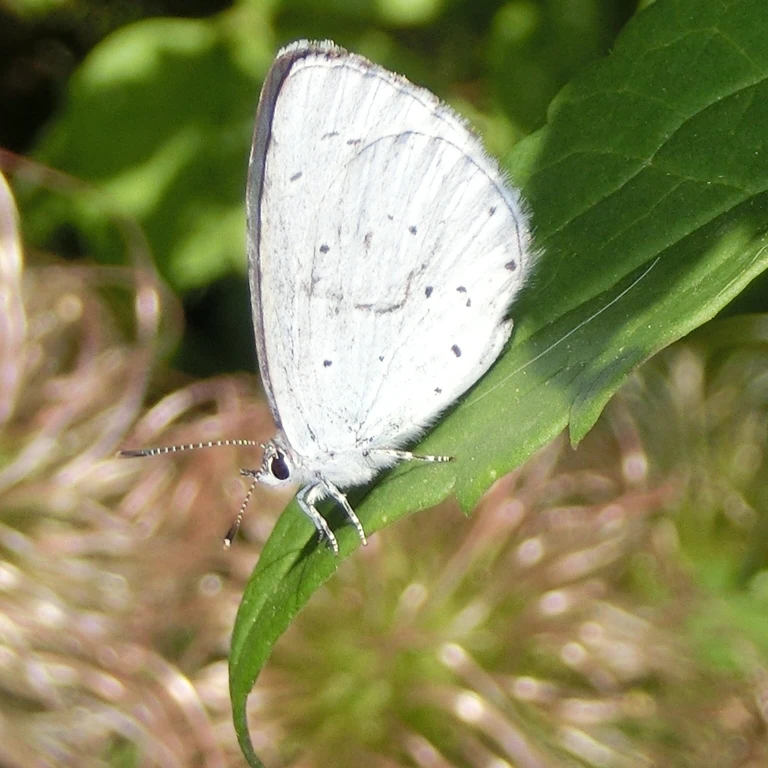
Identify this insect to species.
Celastrina argiolus
